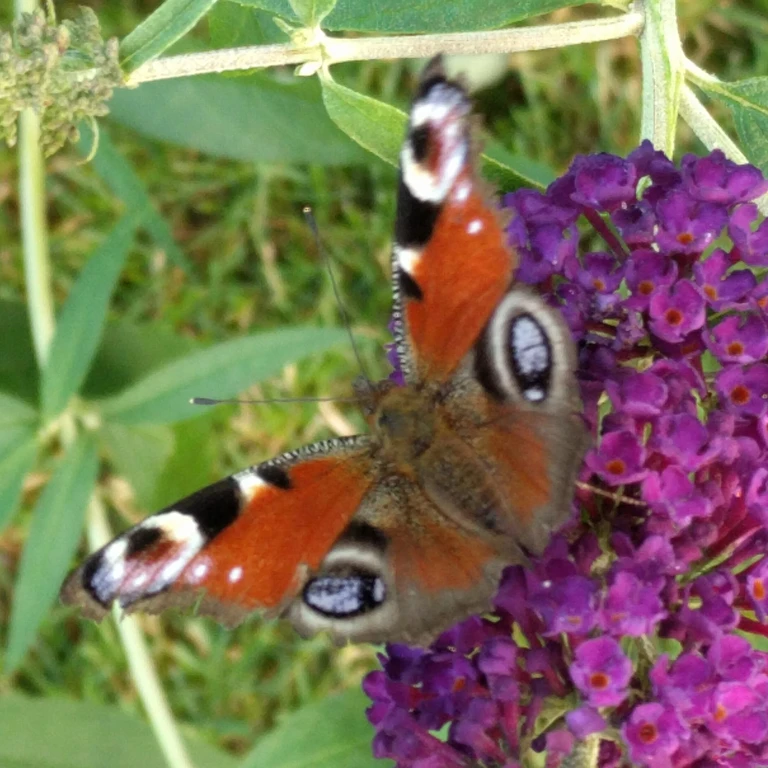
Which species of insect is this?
Aglais io
